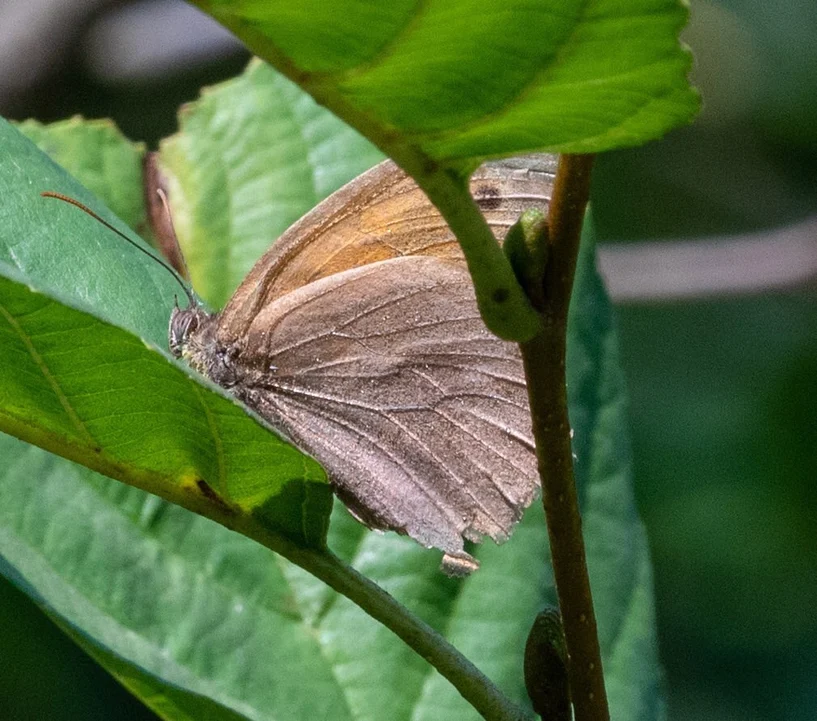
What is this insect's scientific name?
Maniola jurtina
